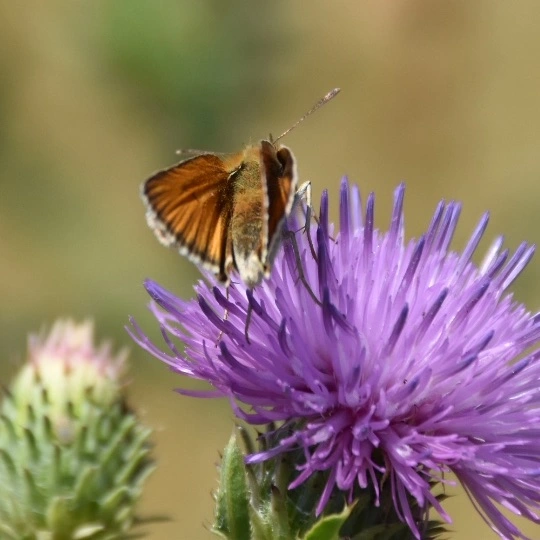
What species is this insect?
Thymelicus sylvestris
